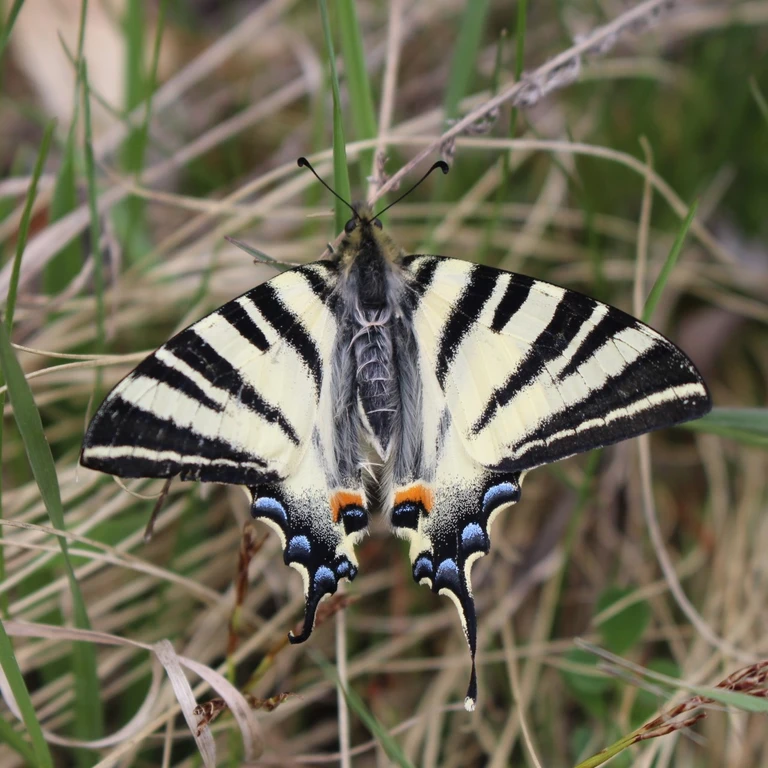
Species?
Iphiclides podalirius
